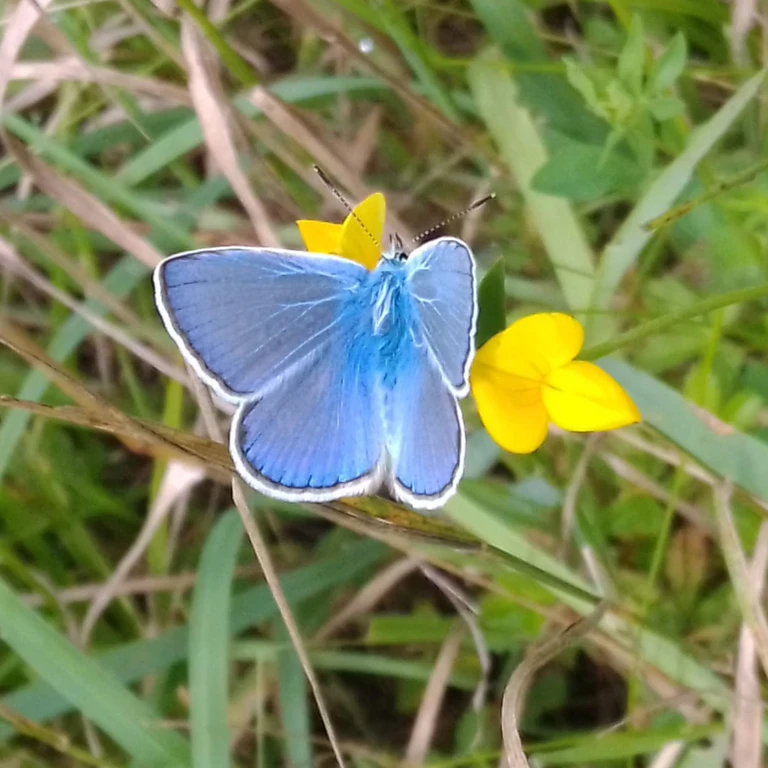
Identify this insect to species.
Polyommatus icarus
